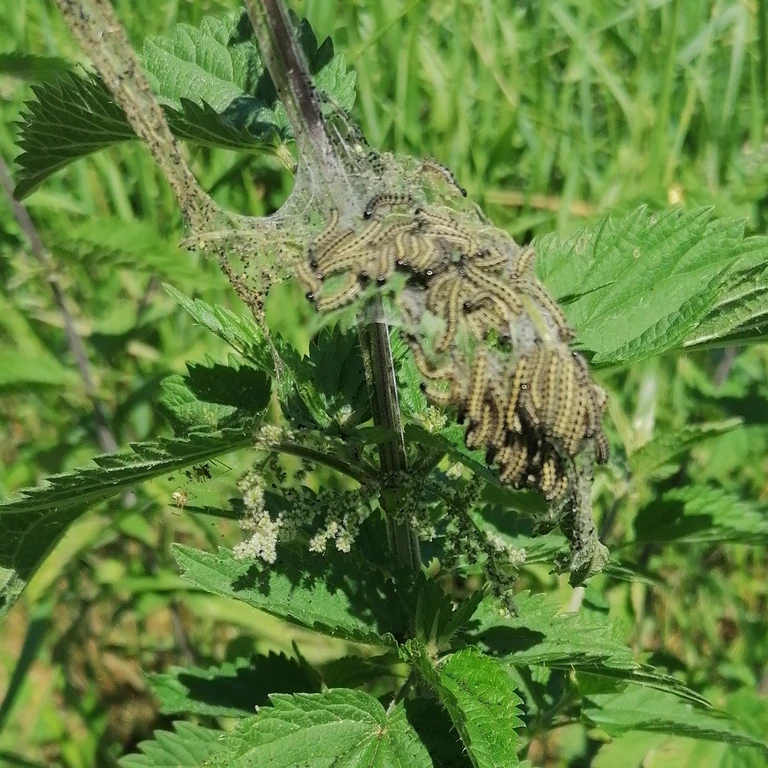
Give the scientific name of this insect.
Aglais urticae
